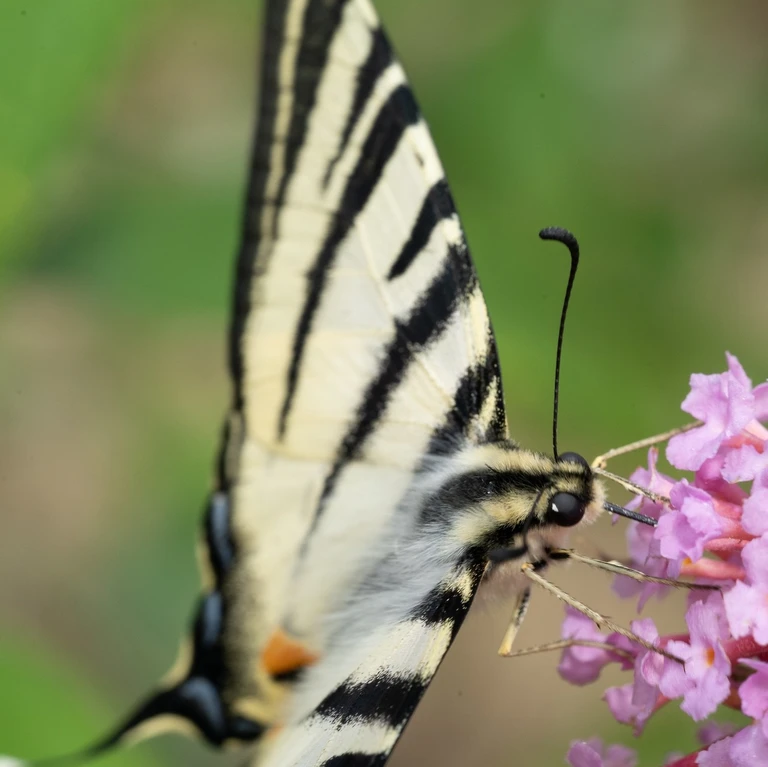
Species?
Iphiclides podalirius
